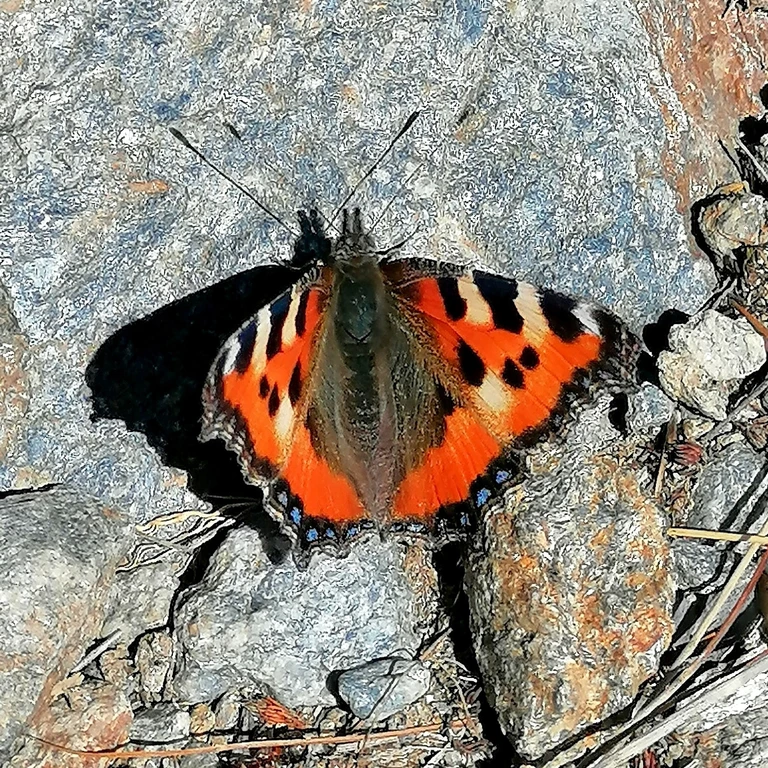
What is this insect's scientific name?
Aglais urticae
